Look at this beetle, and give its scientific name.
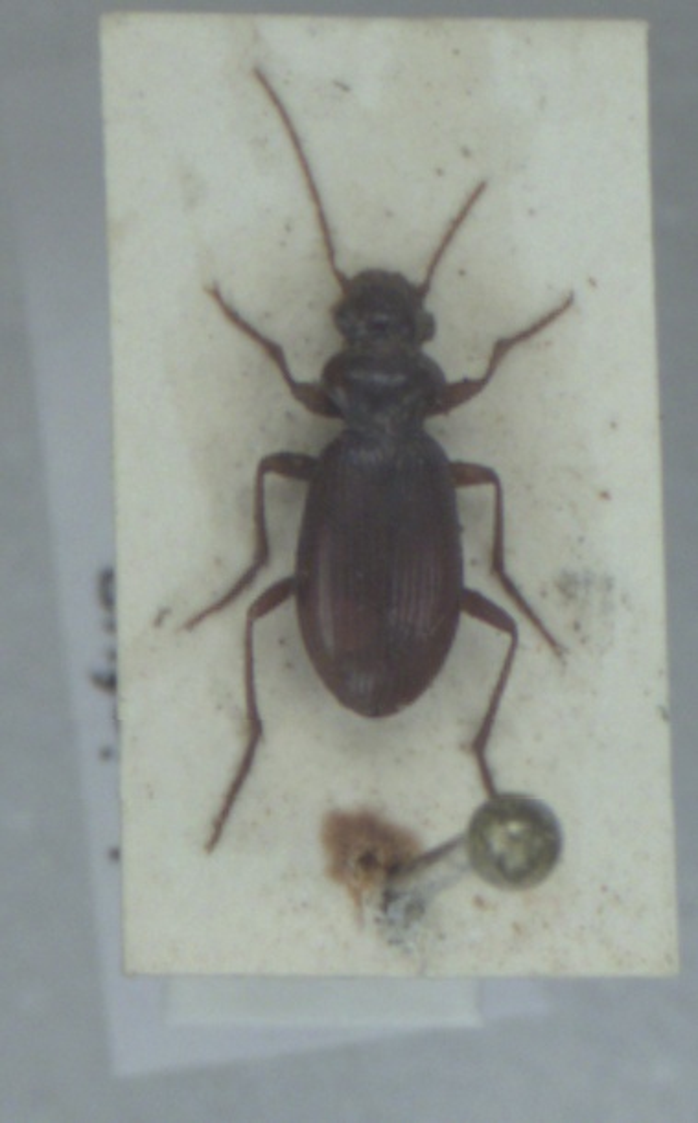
Leistus ferrugineus
